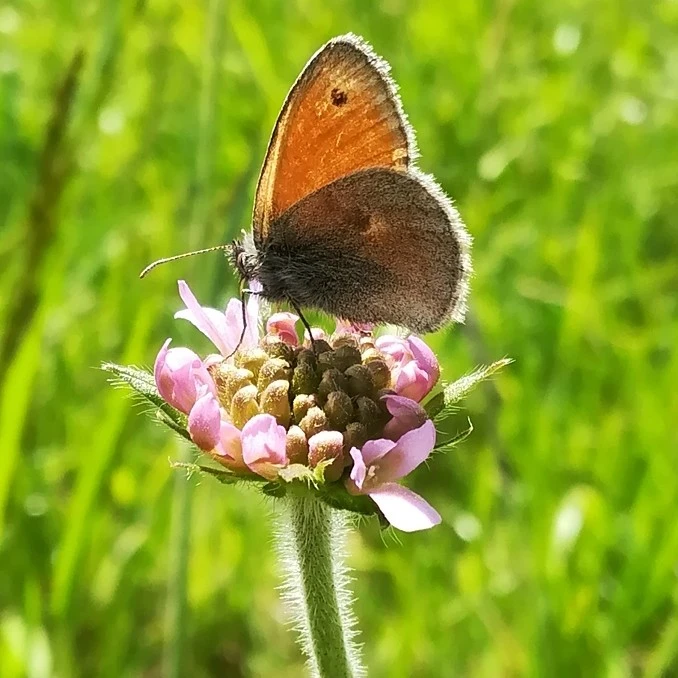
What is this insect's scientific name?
Coenonympha pamphilus
